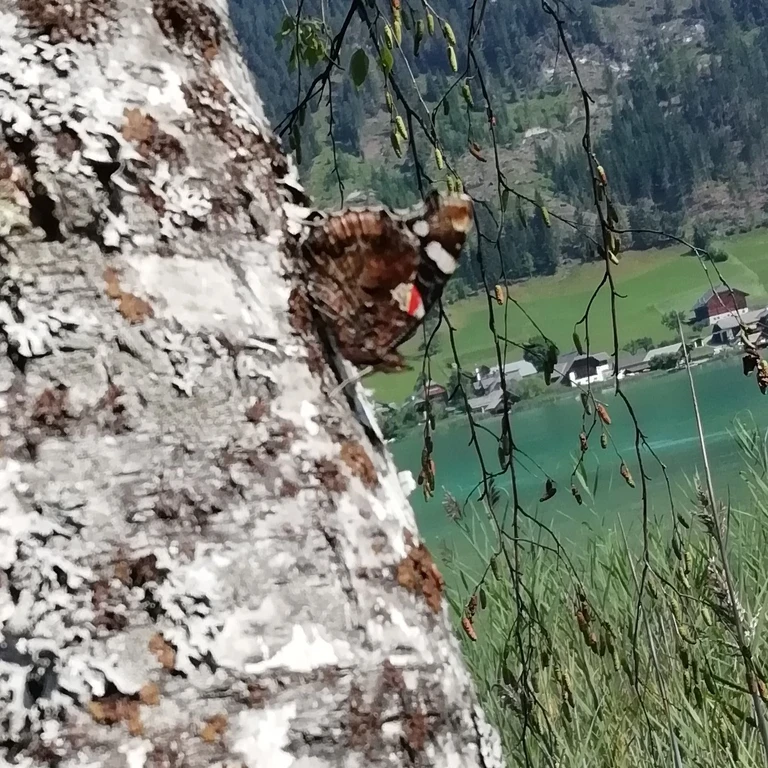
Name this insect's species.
Vanessa atalanta
